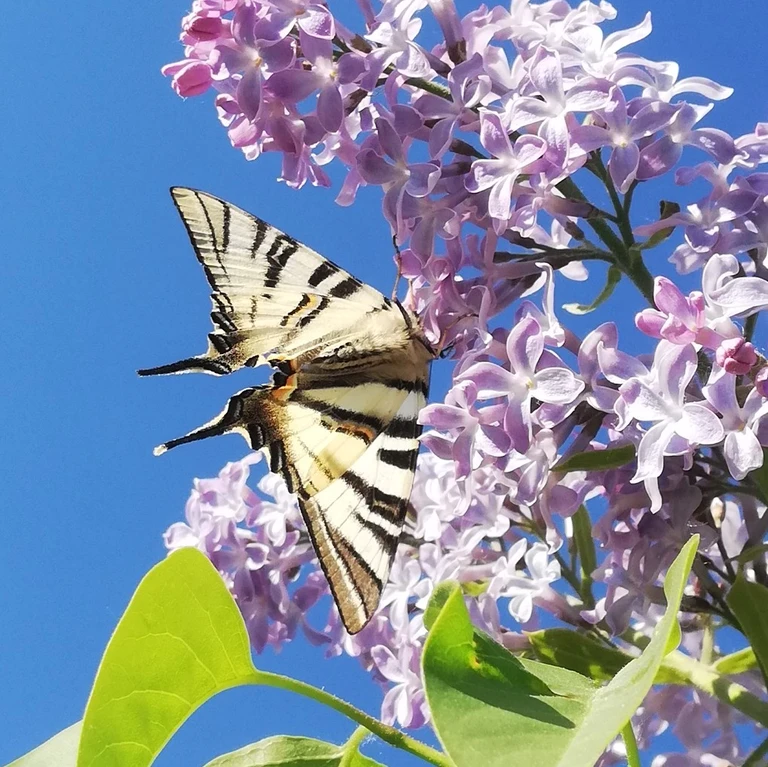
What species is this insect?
Iphiclides podalirius
